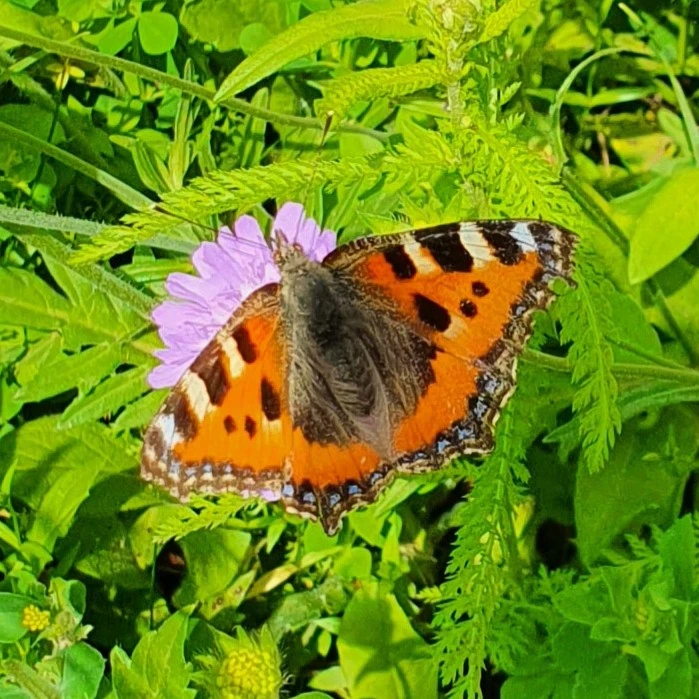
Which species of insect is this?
Aglais urticae
